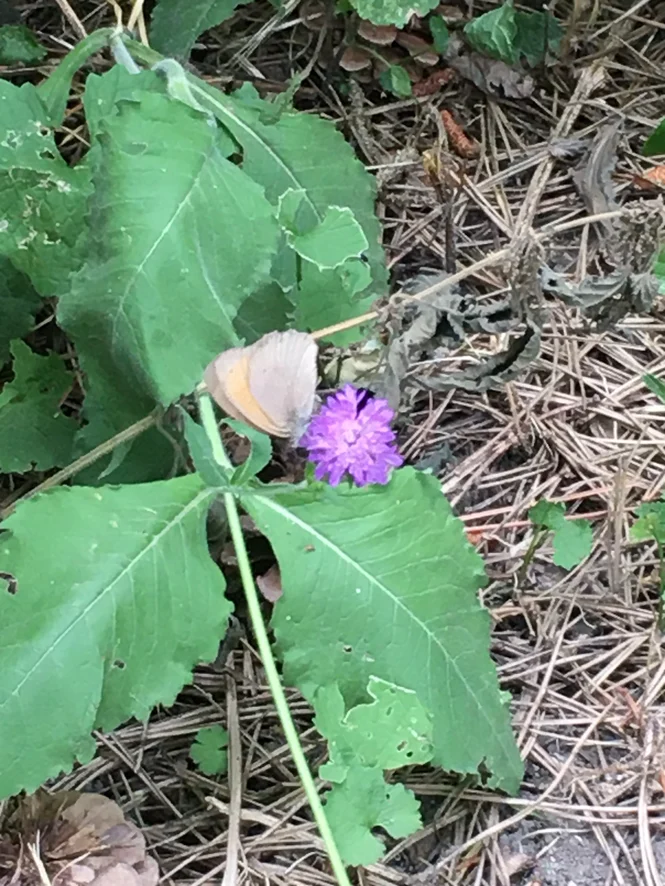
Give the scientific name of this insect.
Maniola jurtina
